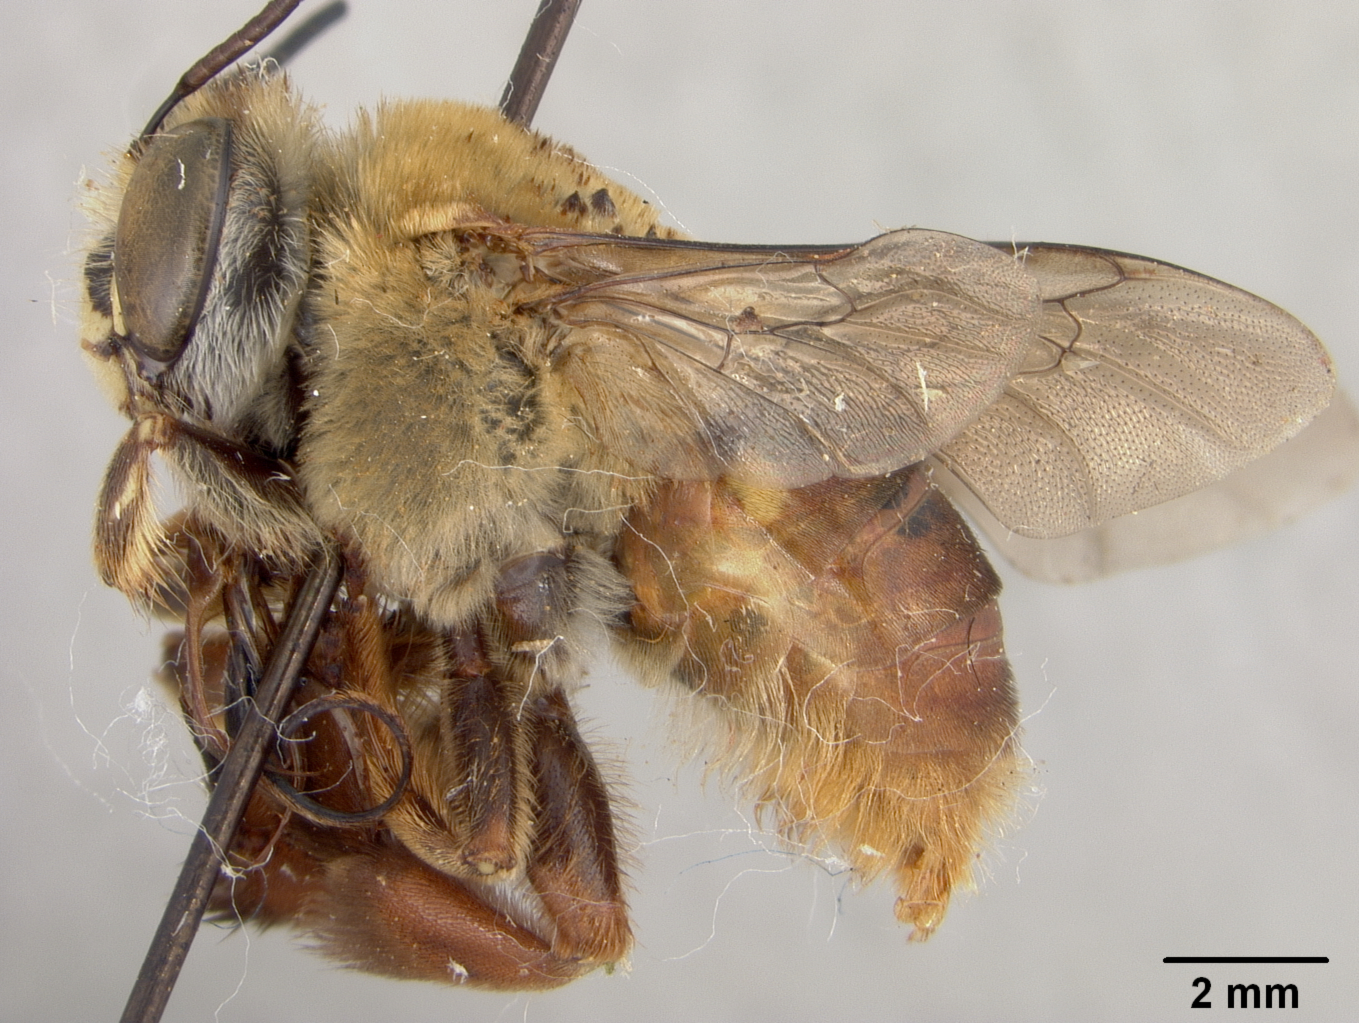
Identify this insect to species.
Centris robusta
